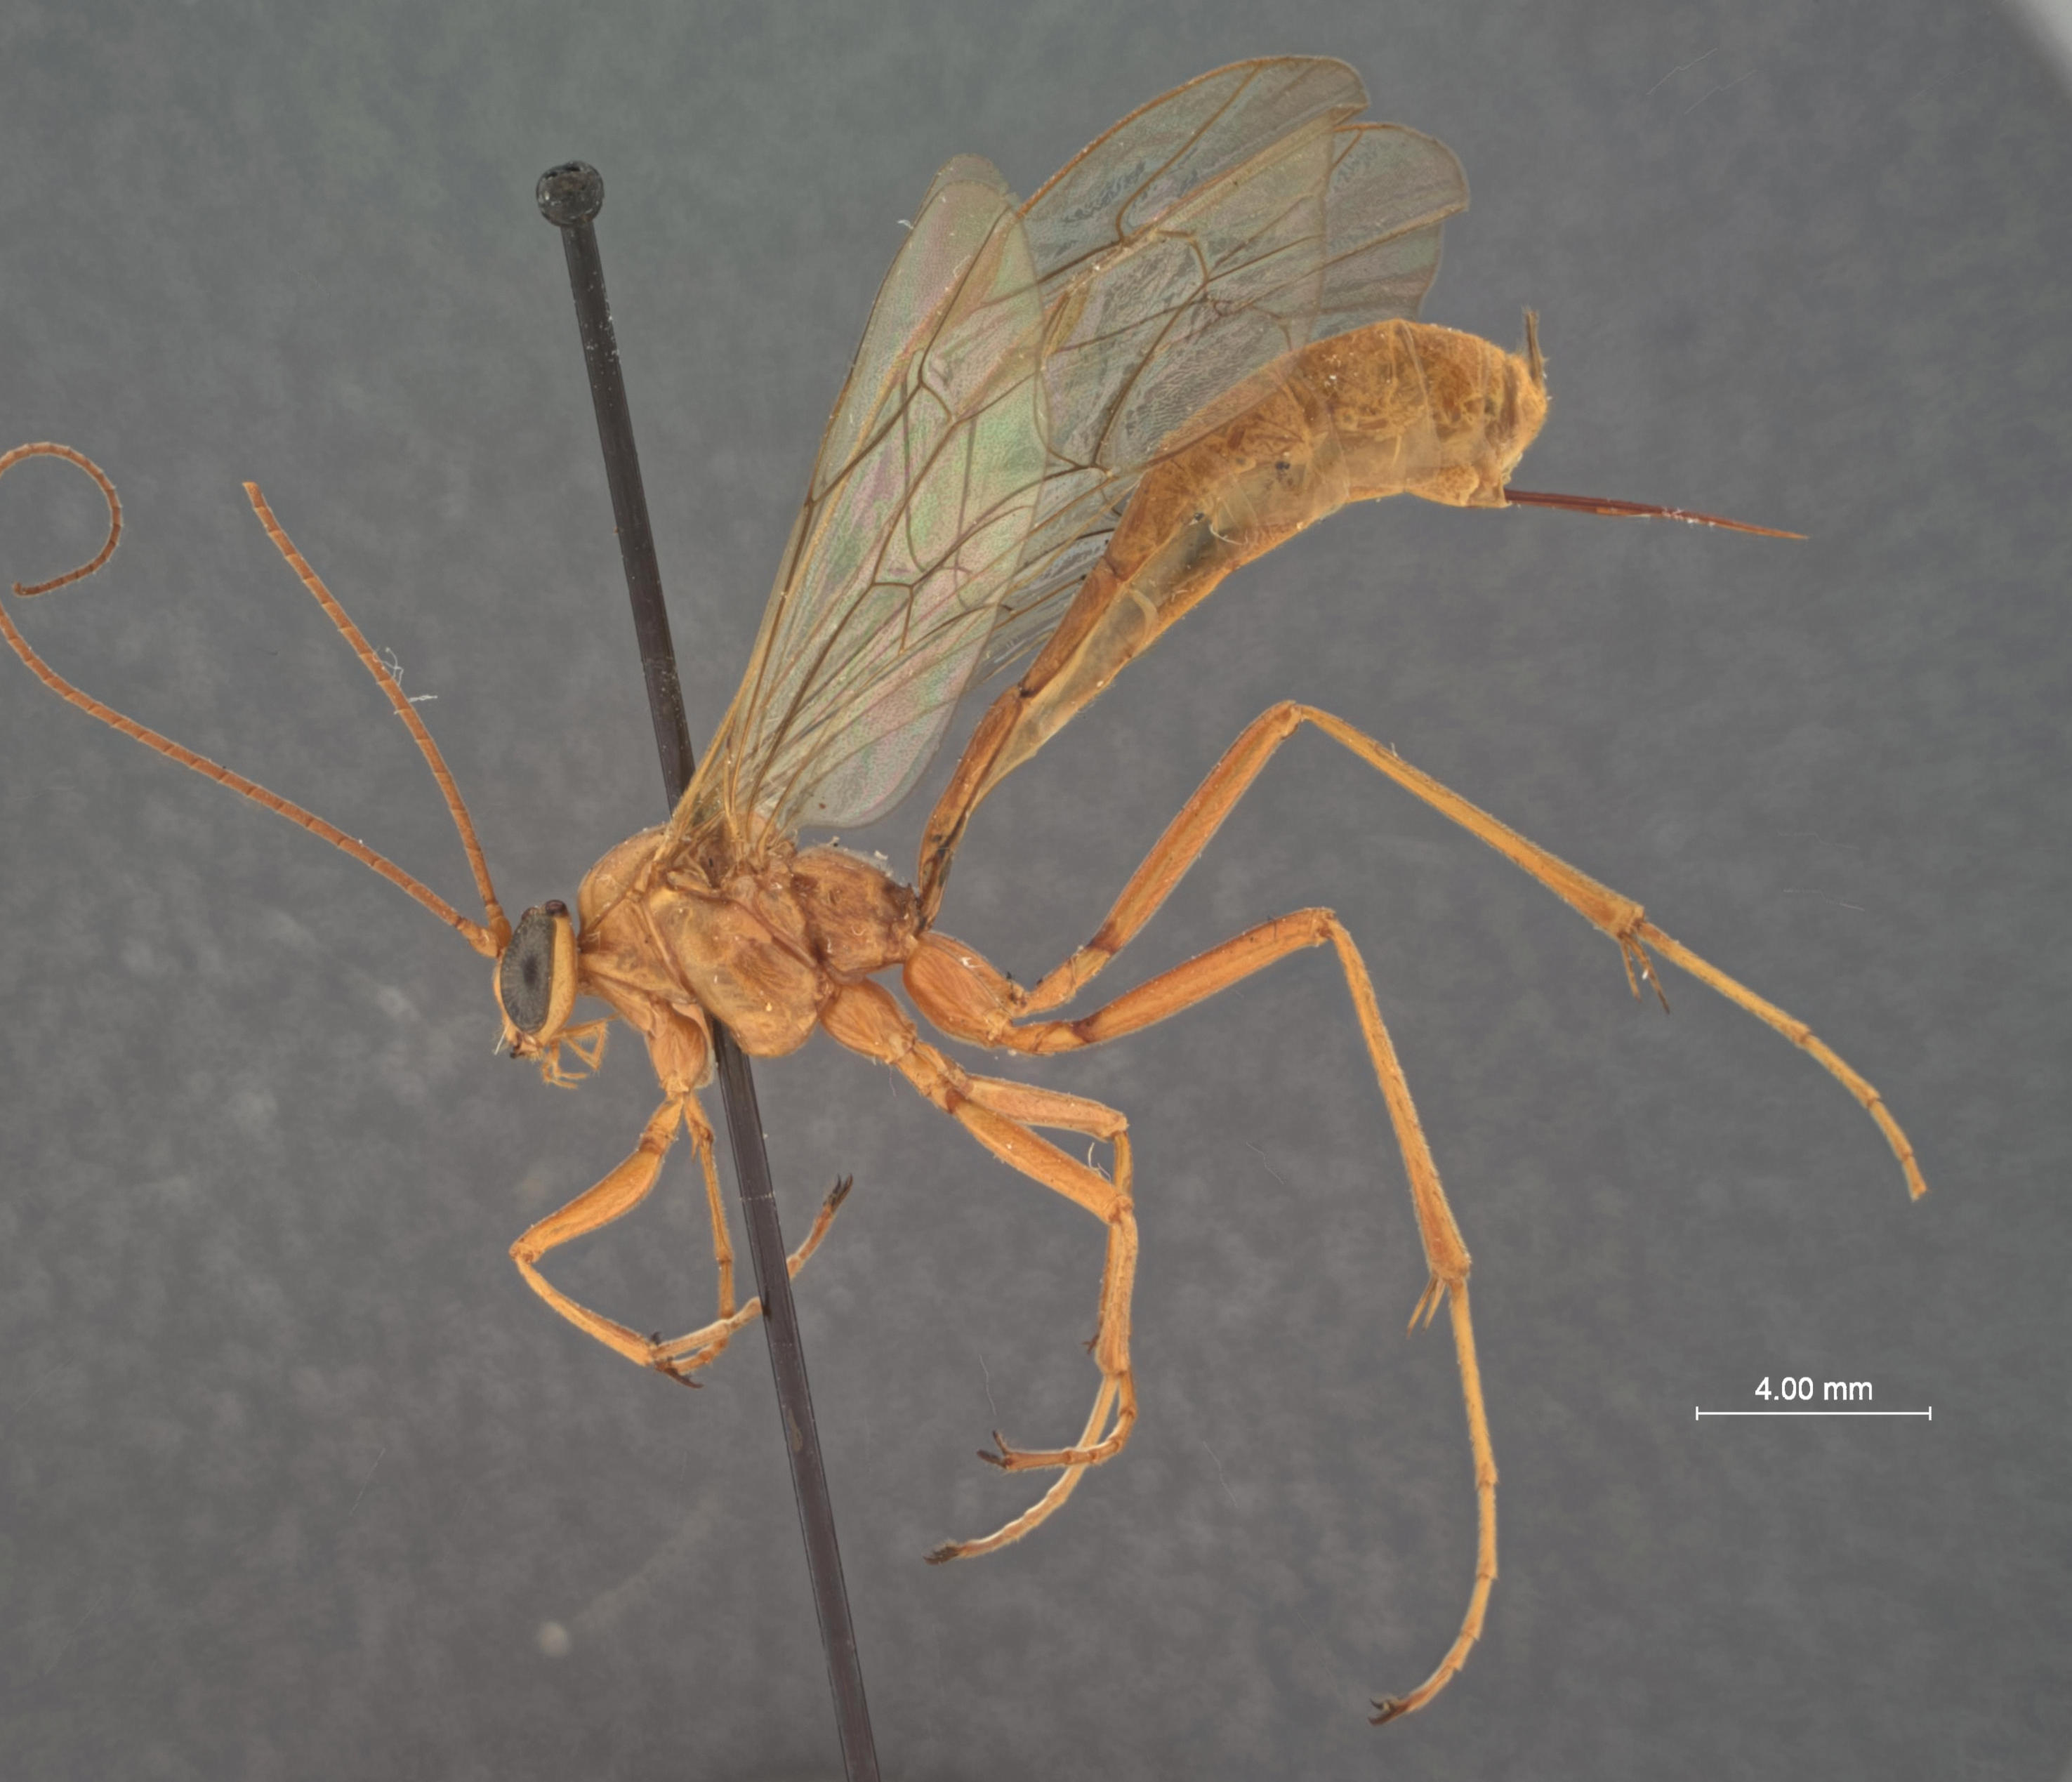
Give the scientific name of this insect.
Paniscus unguicularis
